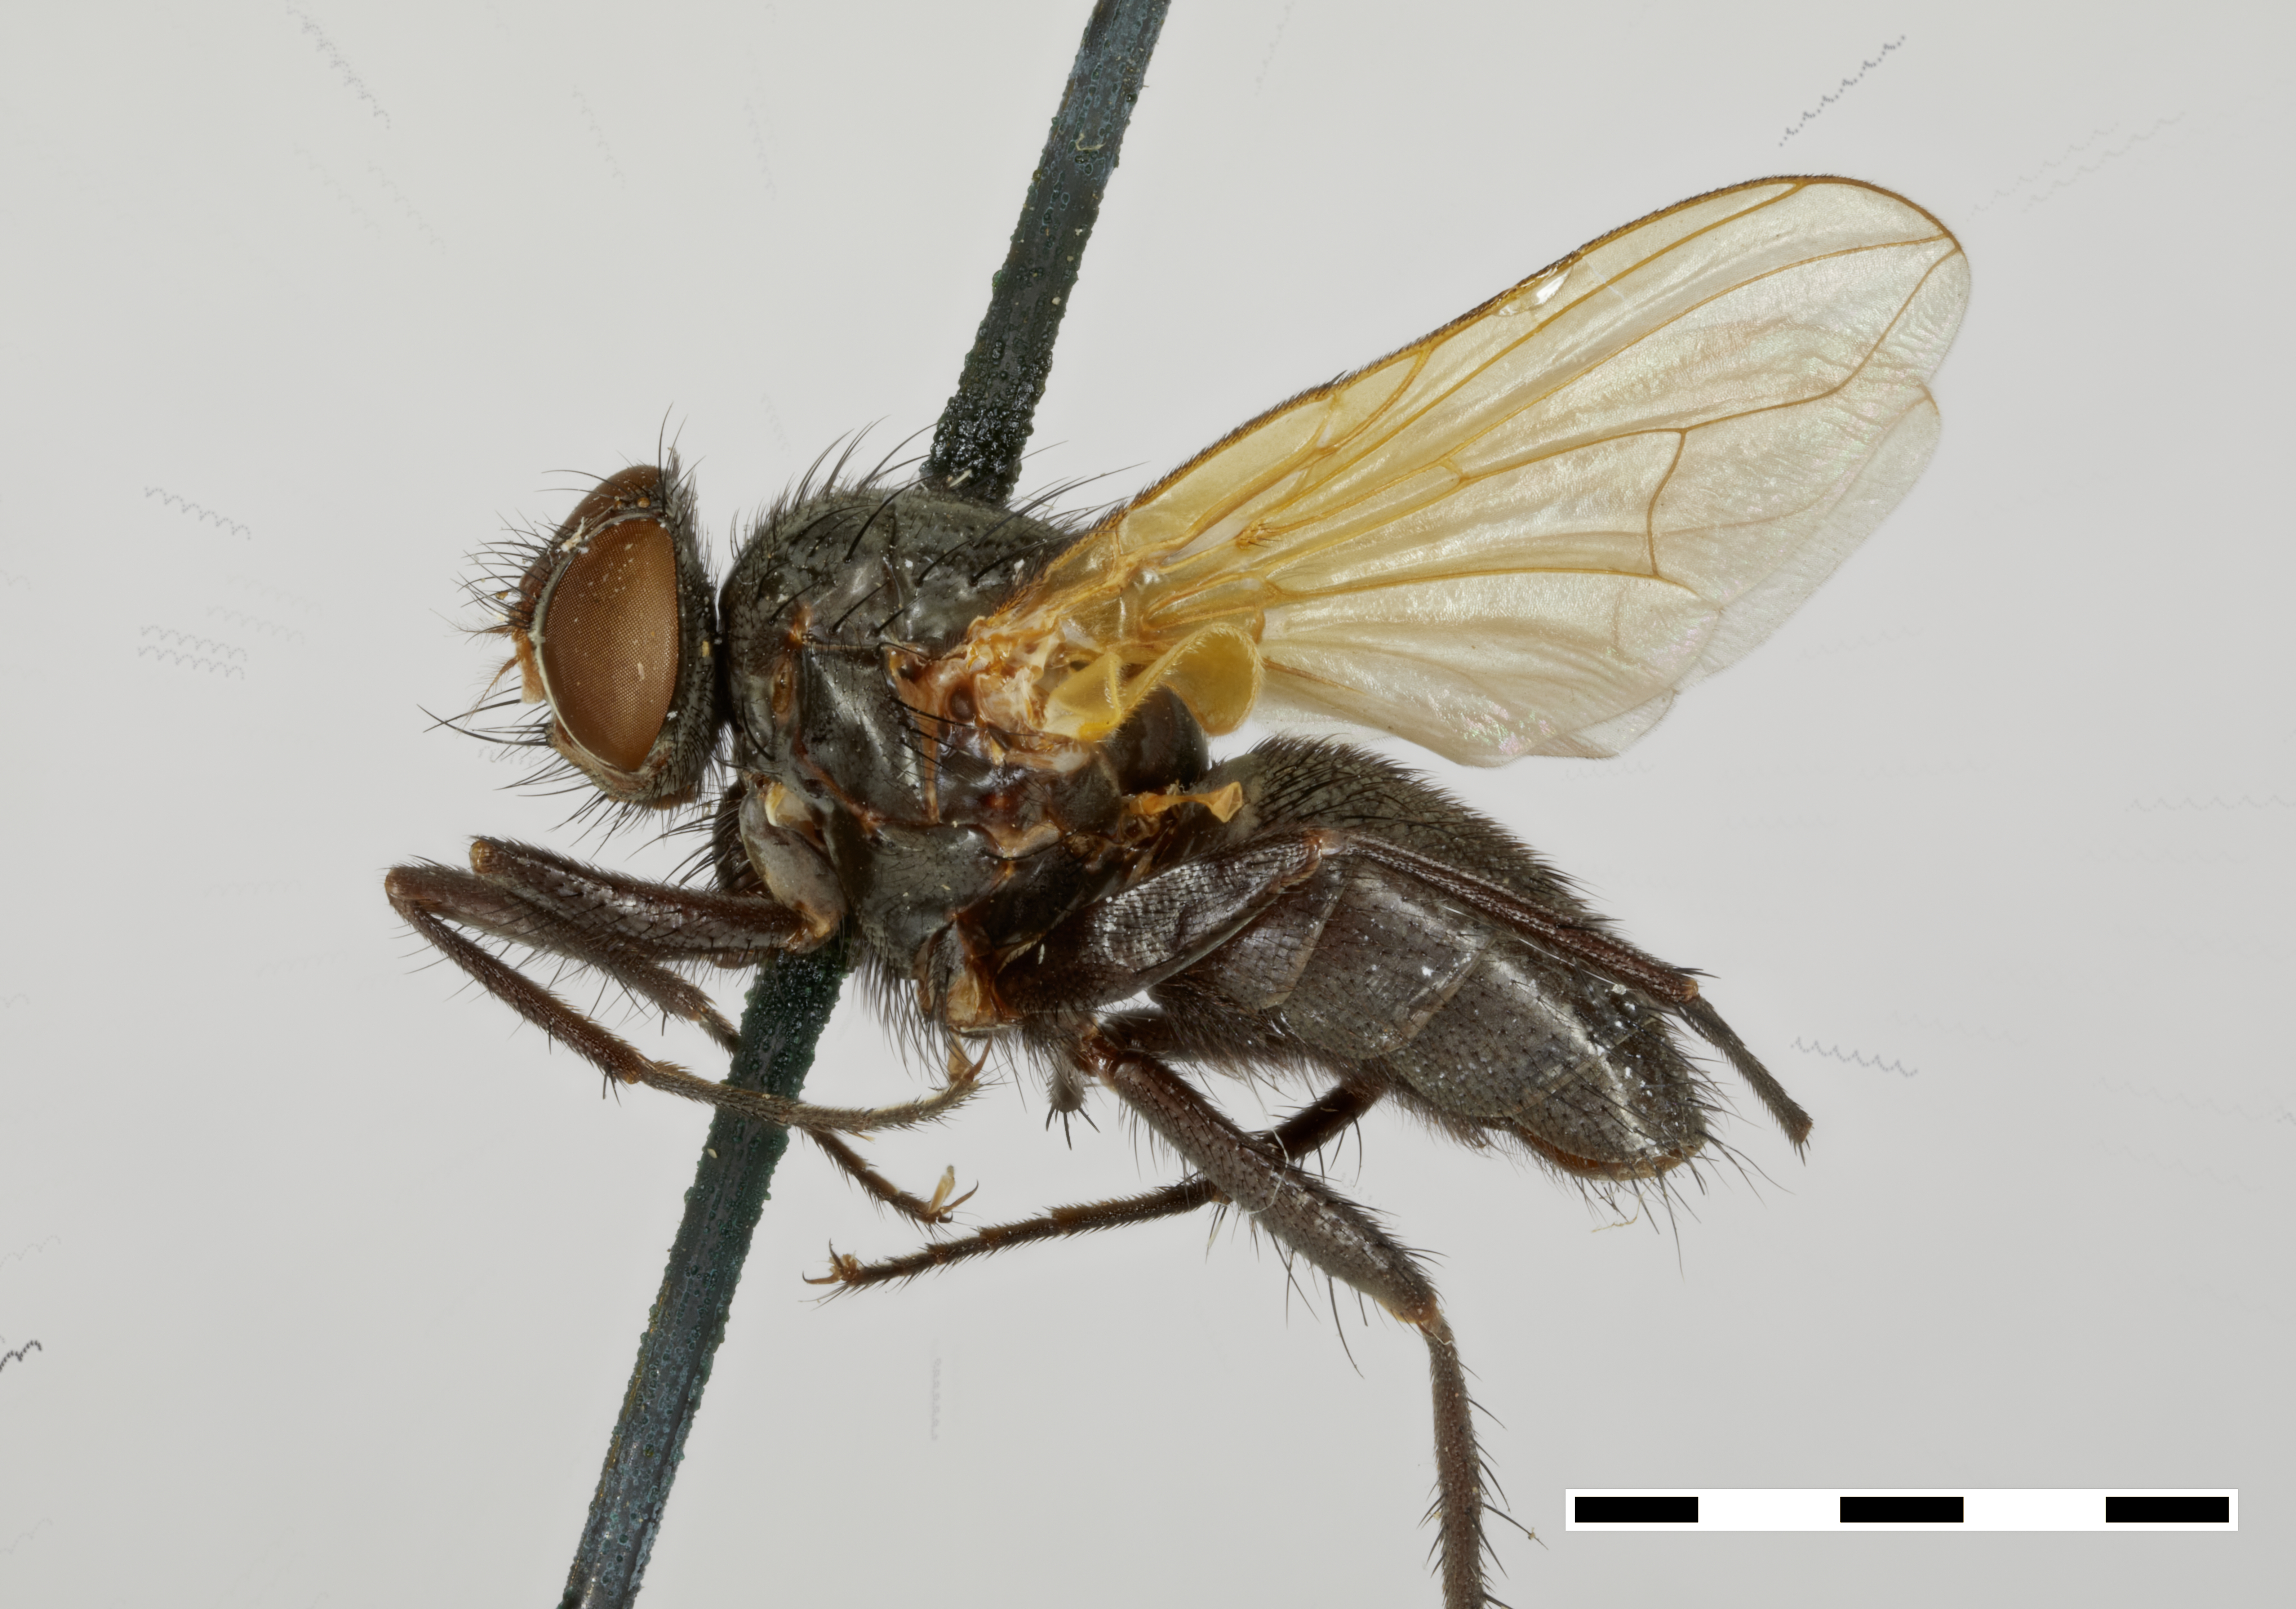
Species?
Chaetona flavipennis (also Melanomya flavipennis)
